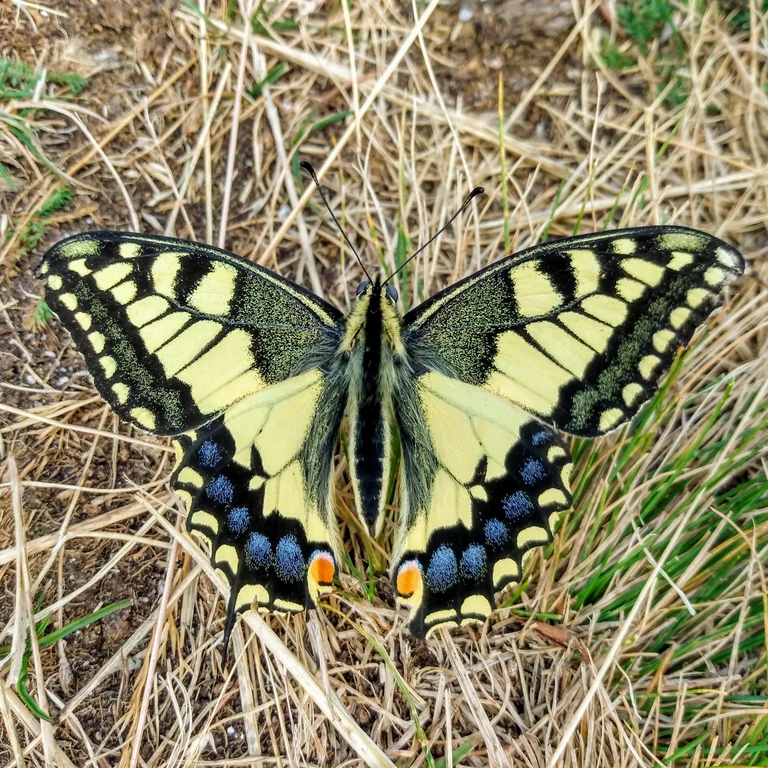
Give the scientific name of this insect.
Papilio machaon
